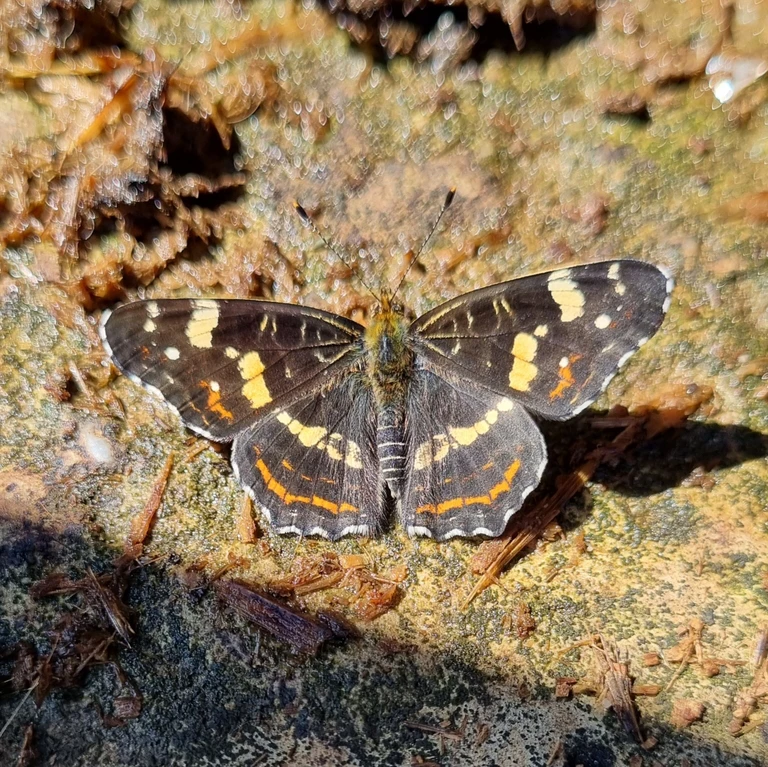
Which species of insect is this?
Araschnia levana
